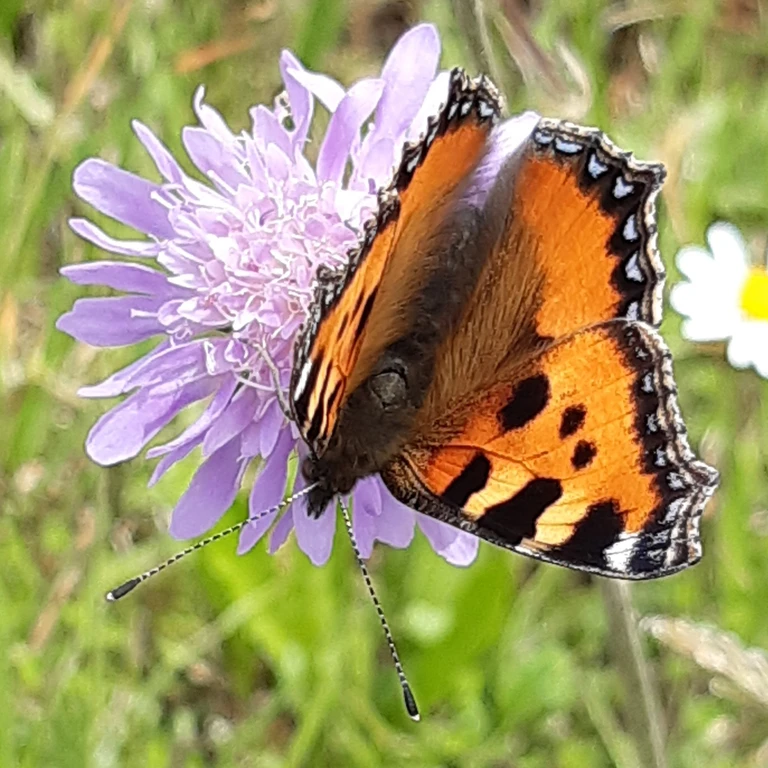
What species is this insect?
Aglais urticae
